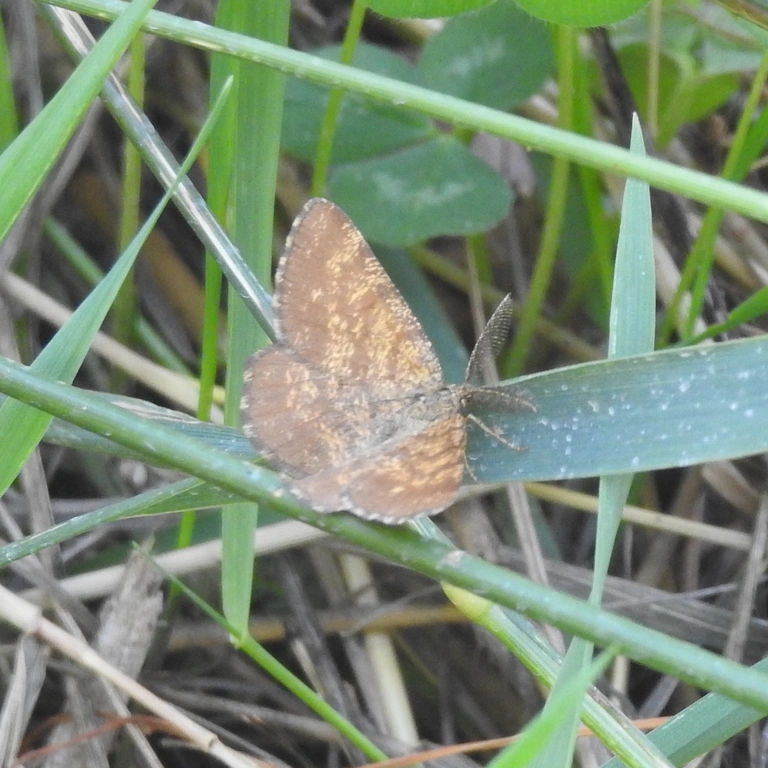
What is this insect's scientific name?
Ematurga atomaria
